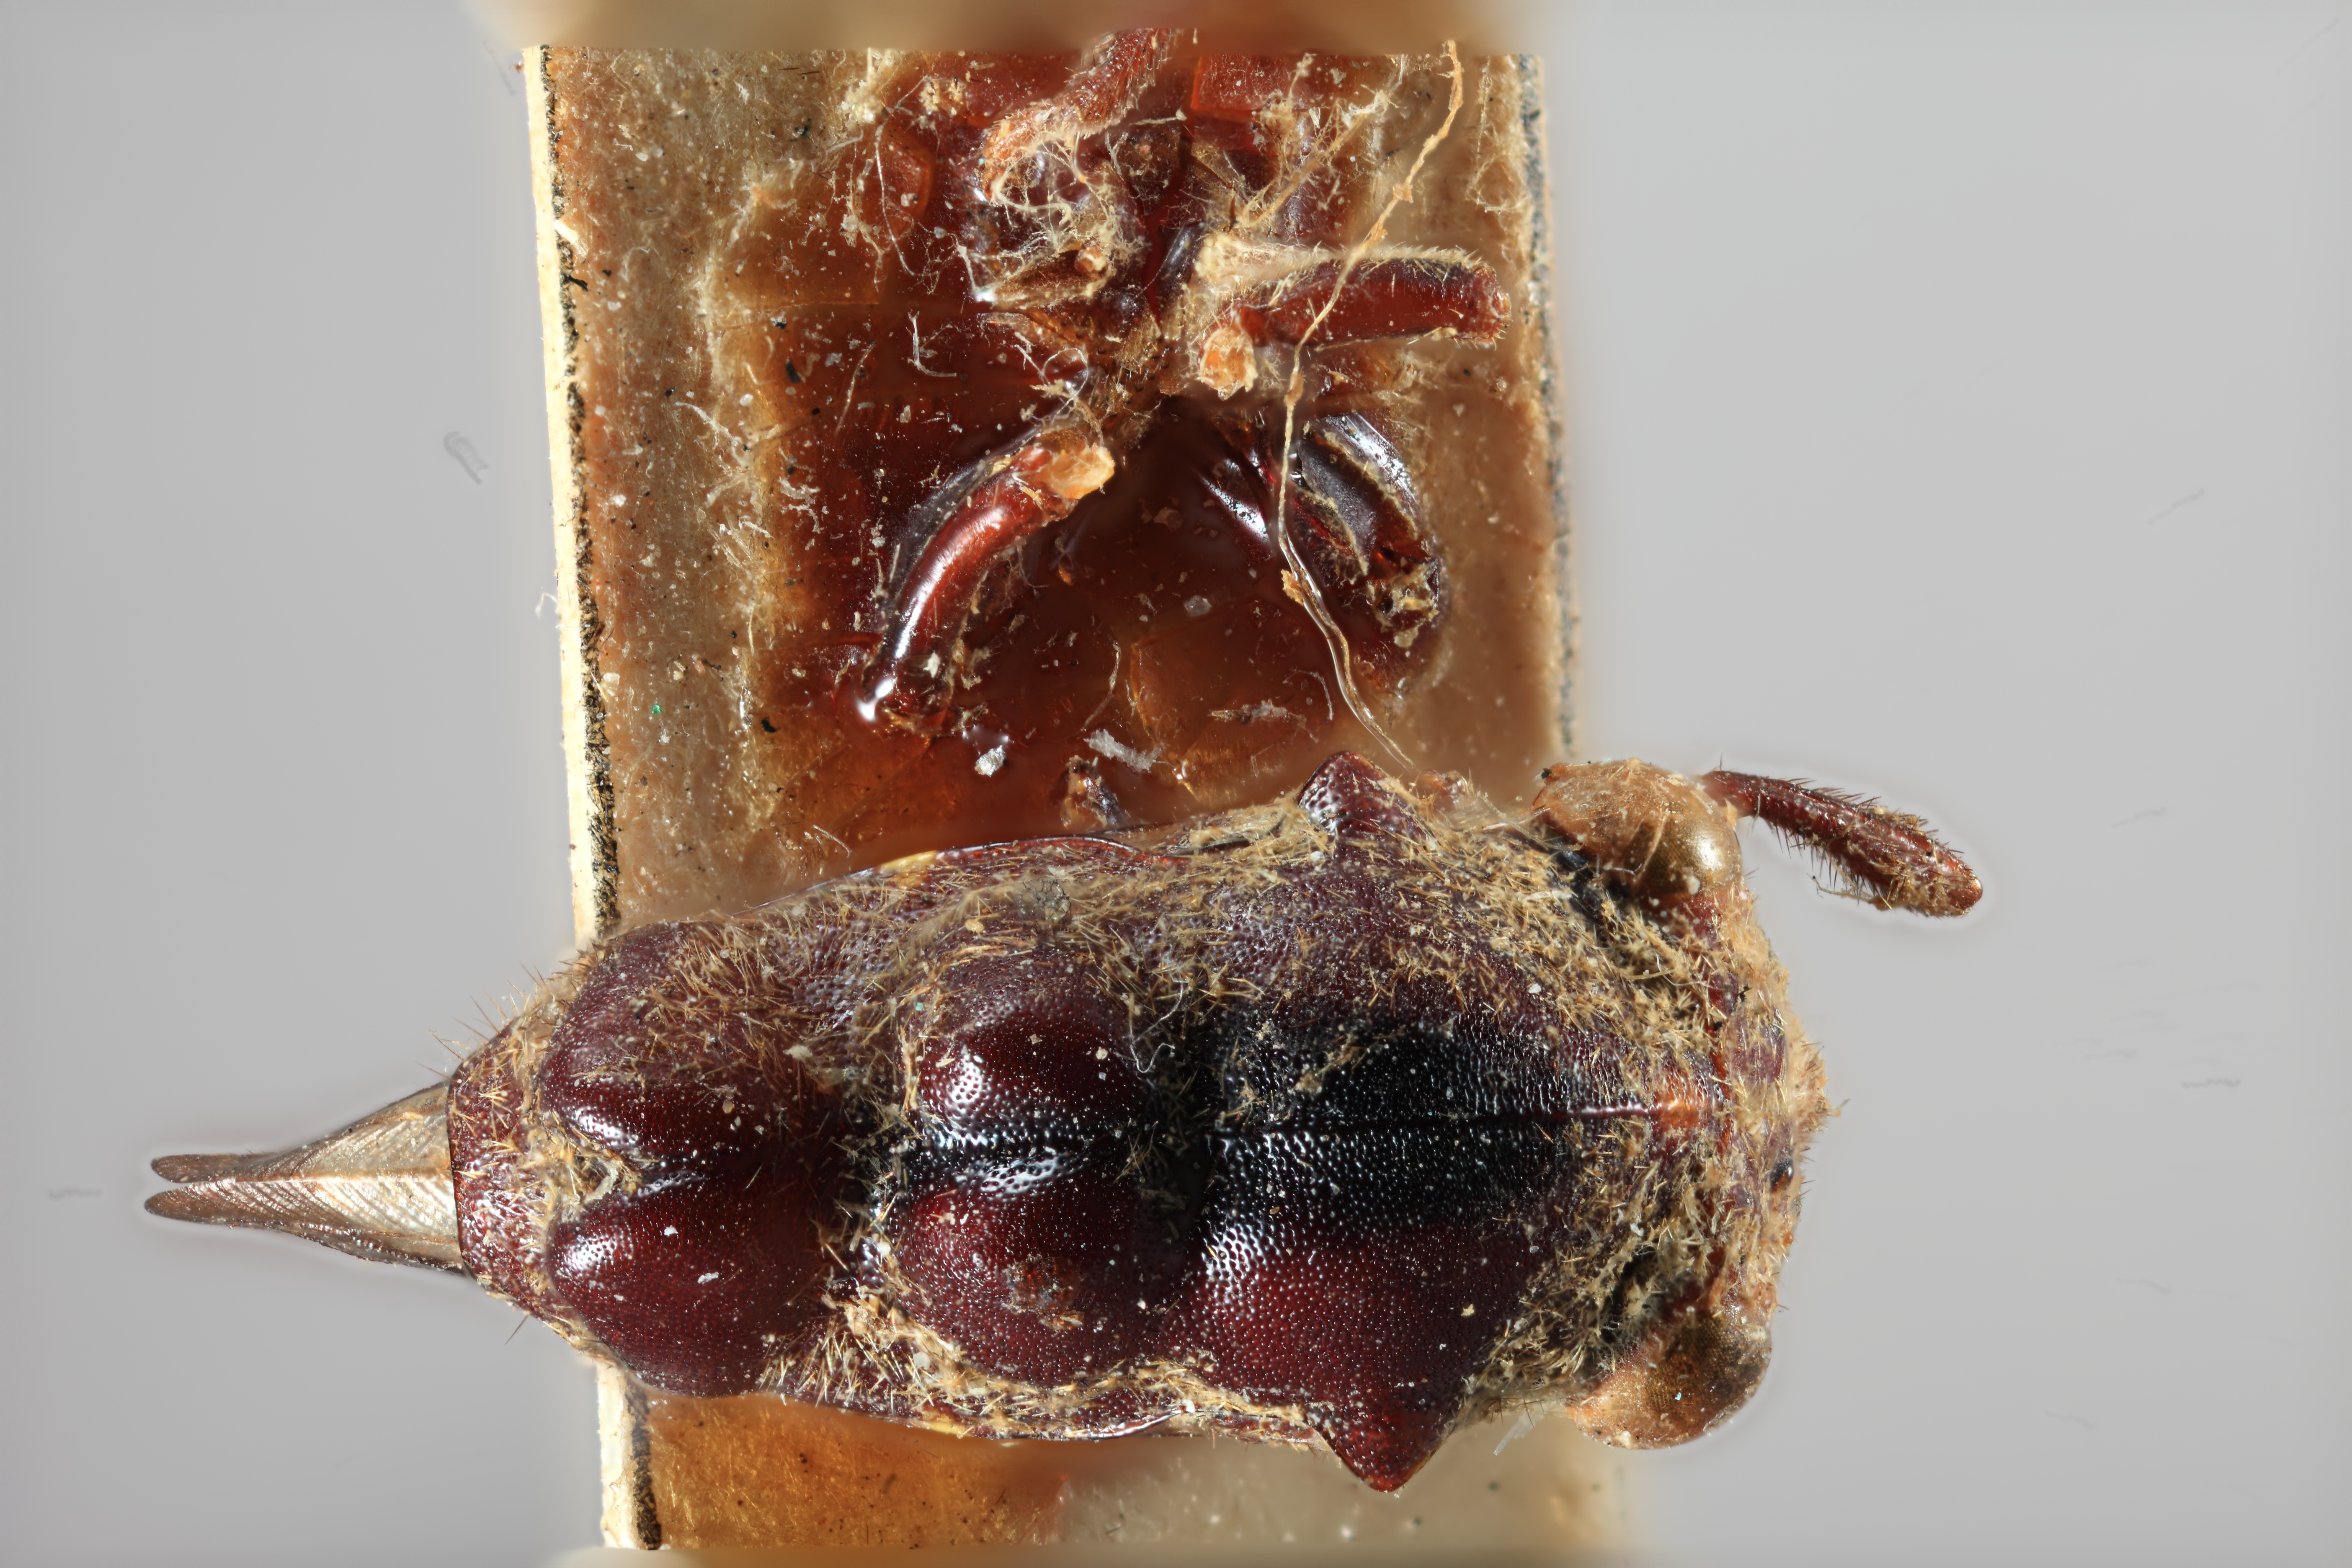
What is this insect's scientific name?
Lallemandia nodosa
